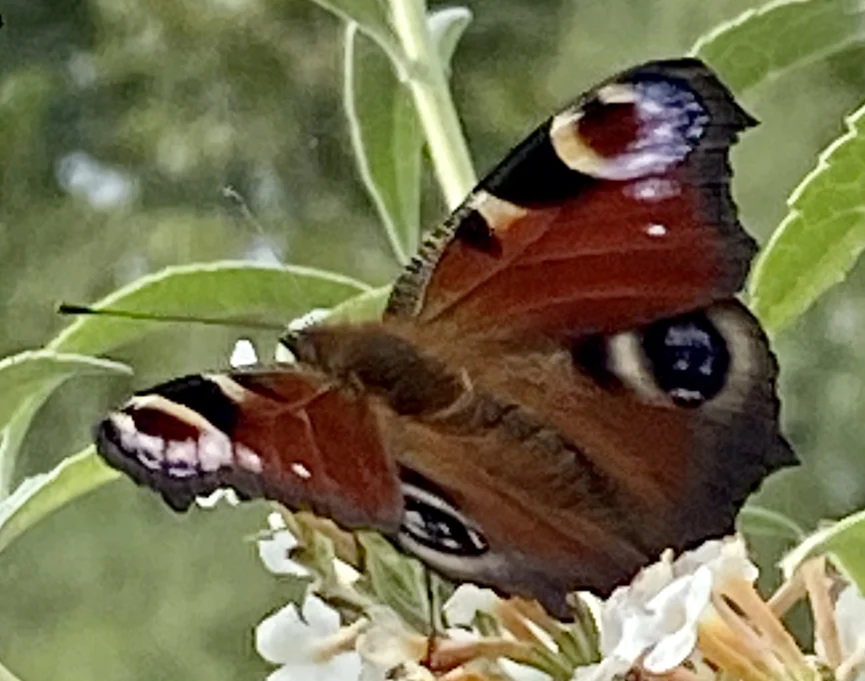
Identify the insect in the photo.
Aglais io
